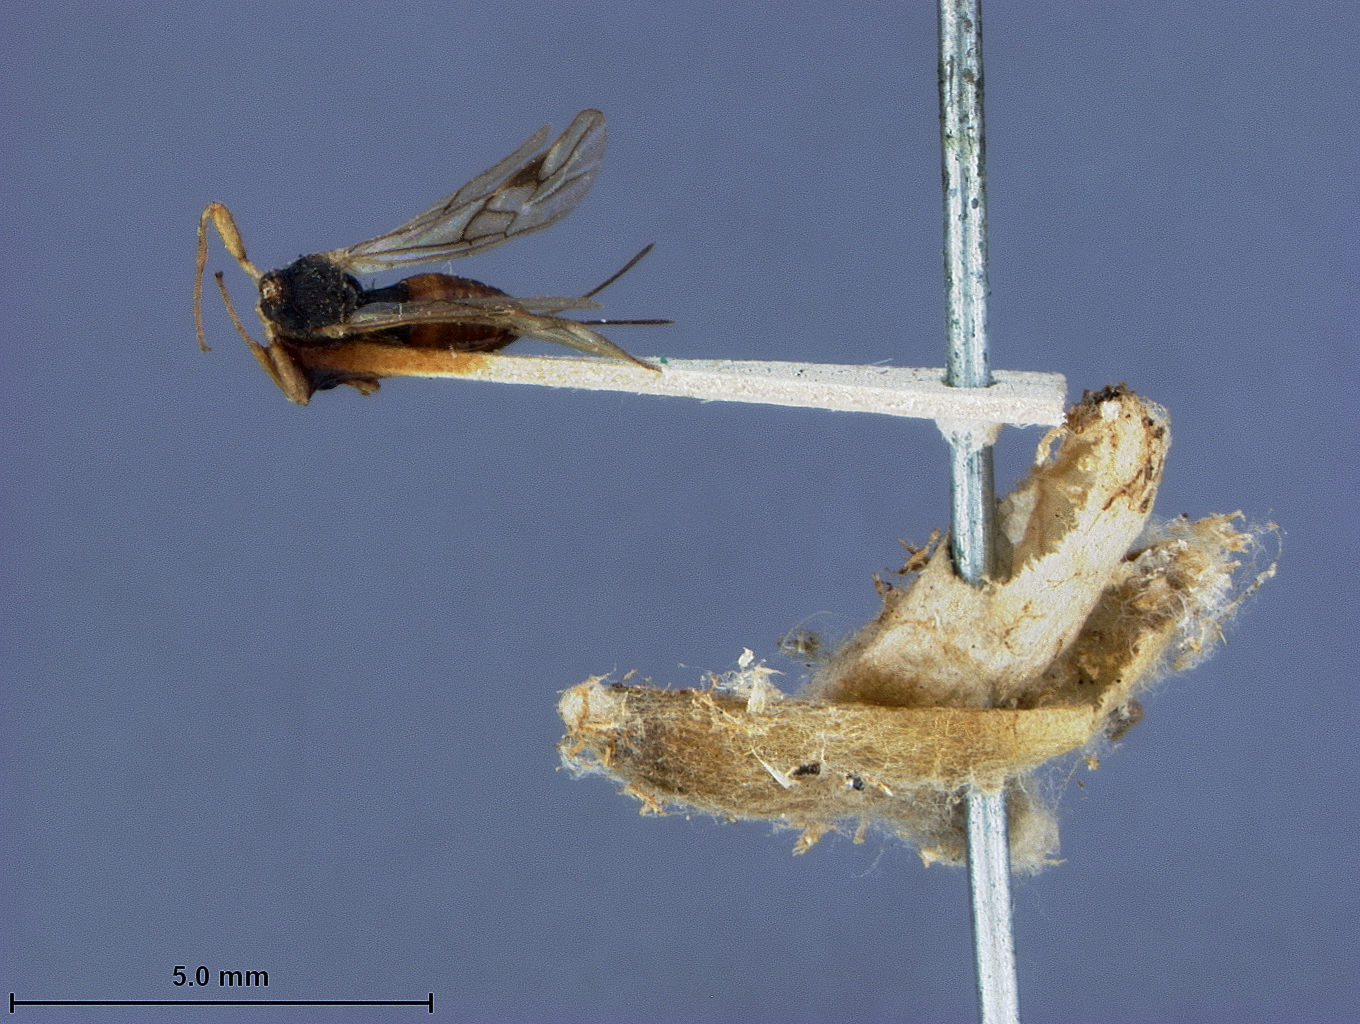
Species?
Doryctes mellipes
